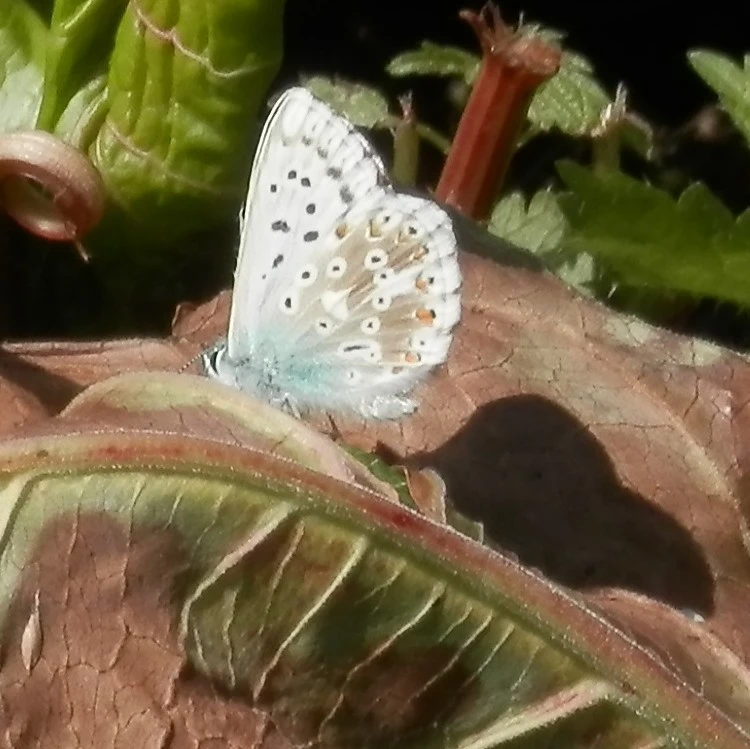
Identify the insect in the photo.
Lysandra coridon
